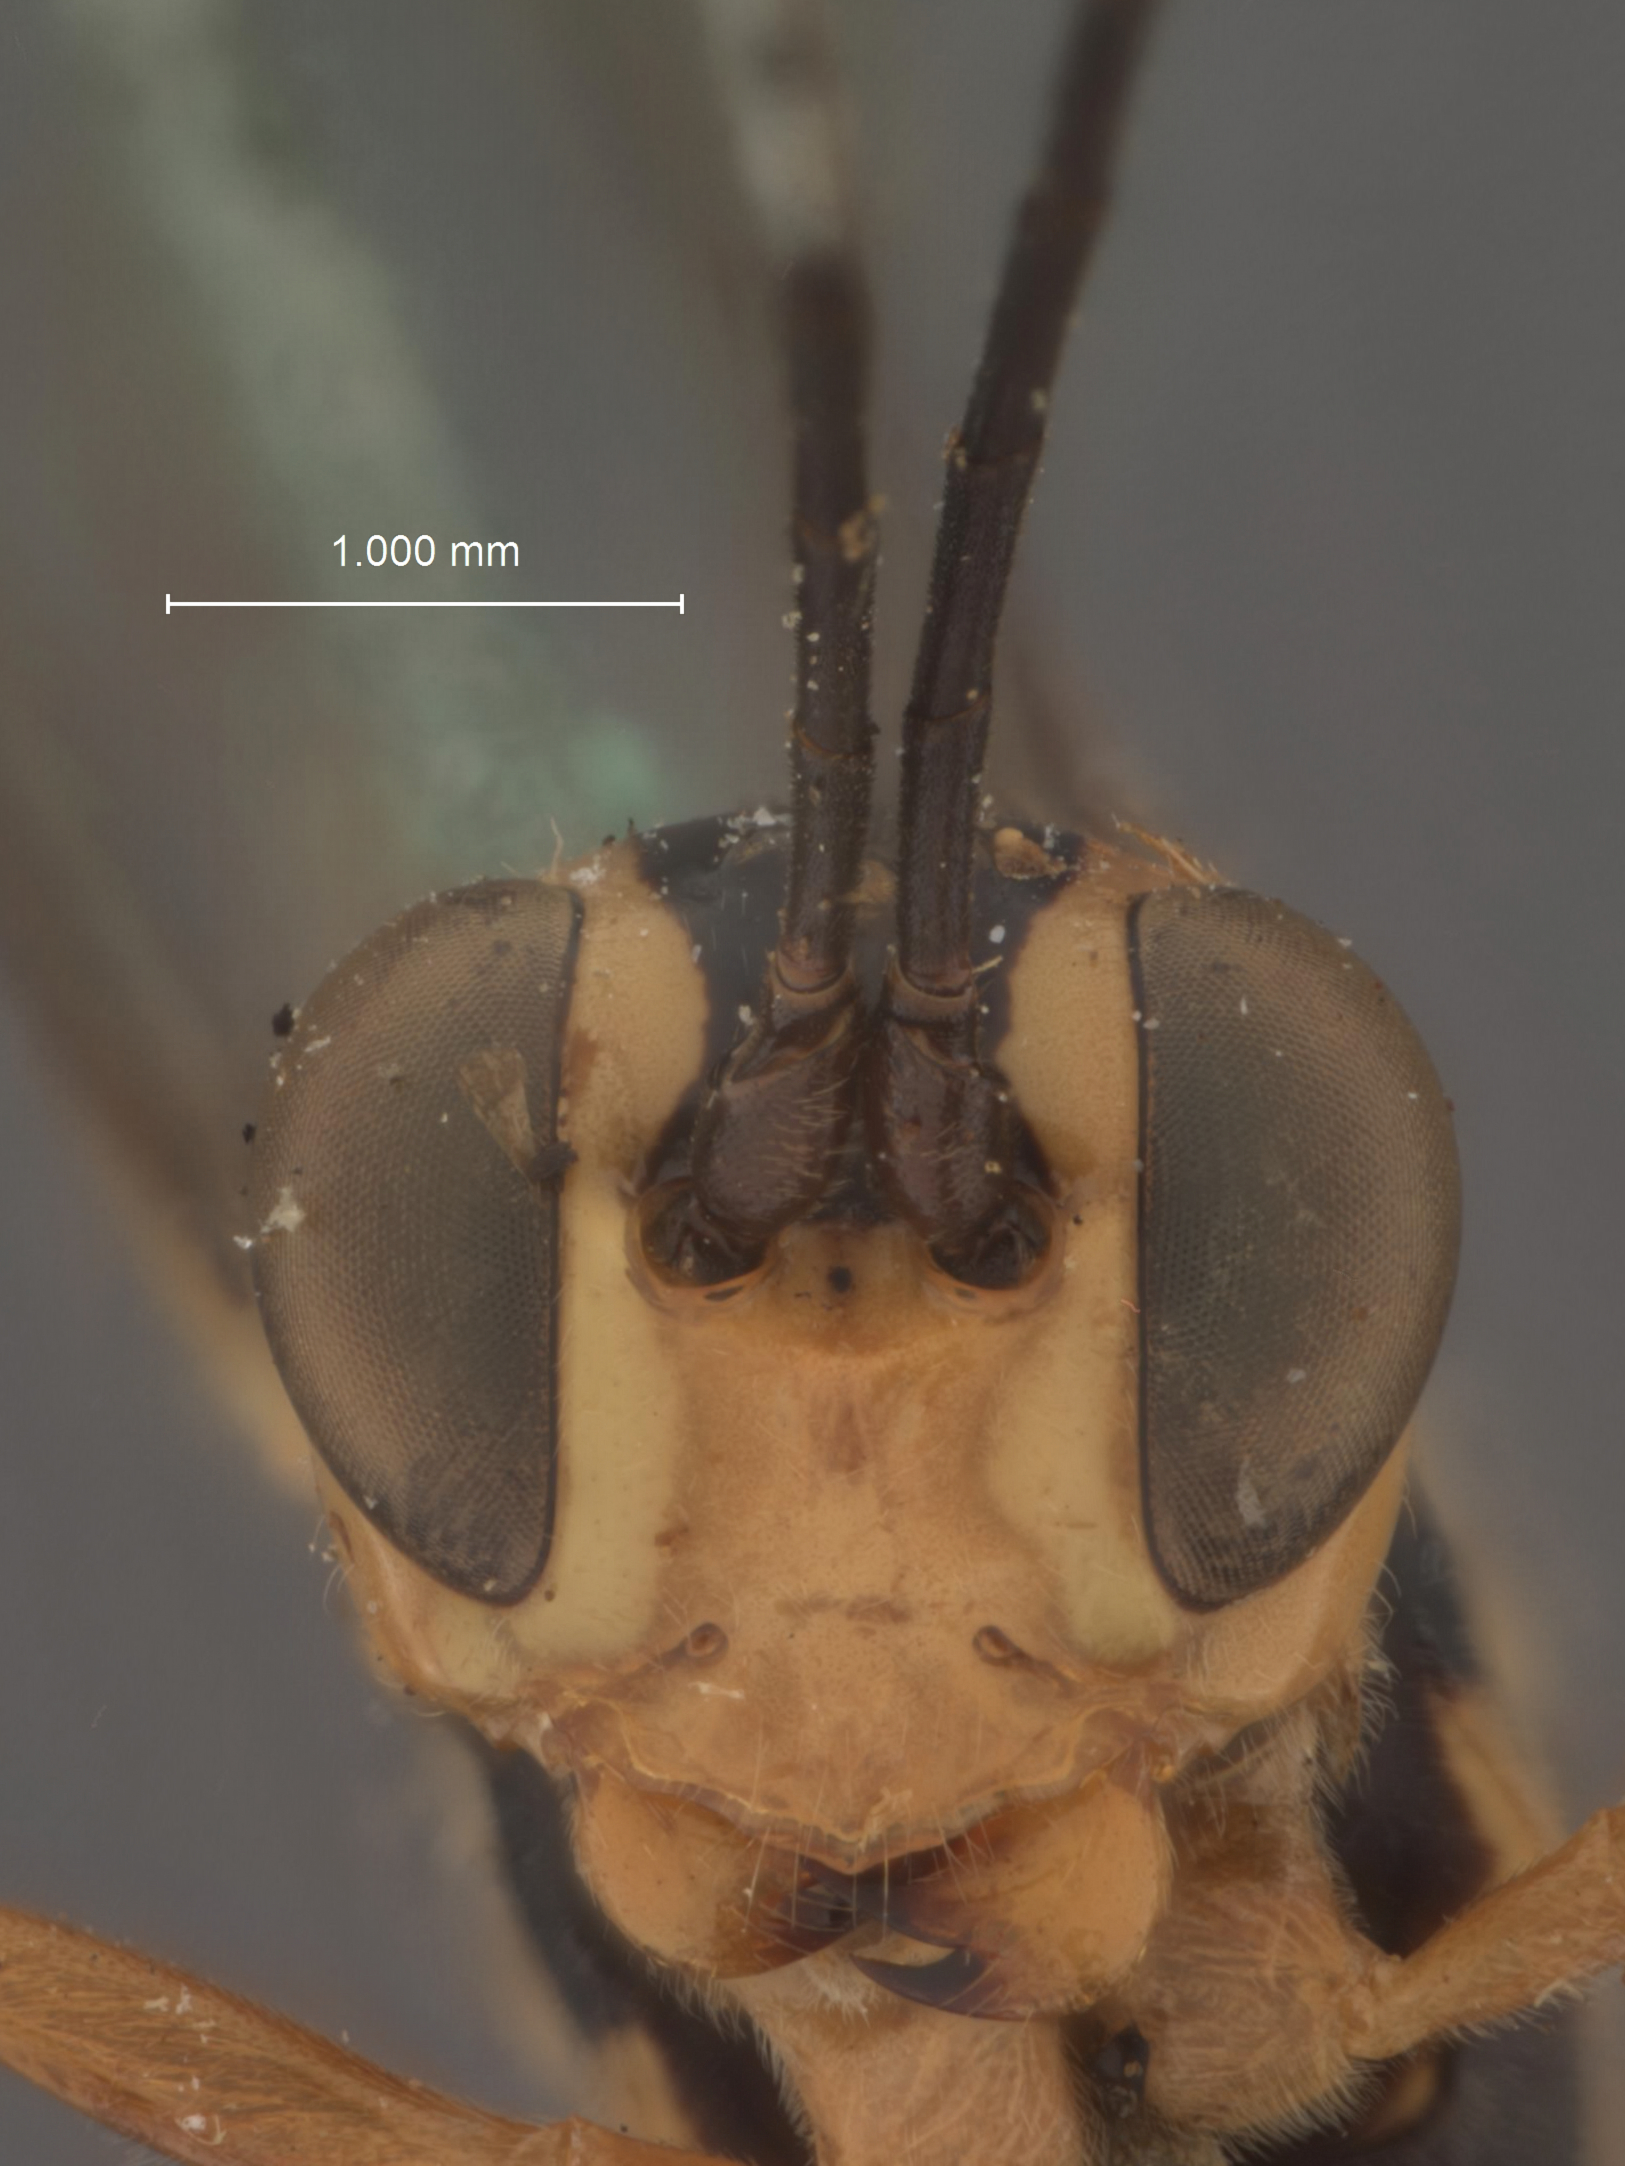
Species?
Elasmognathias dentatus
